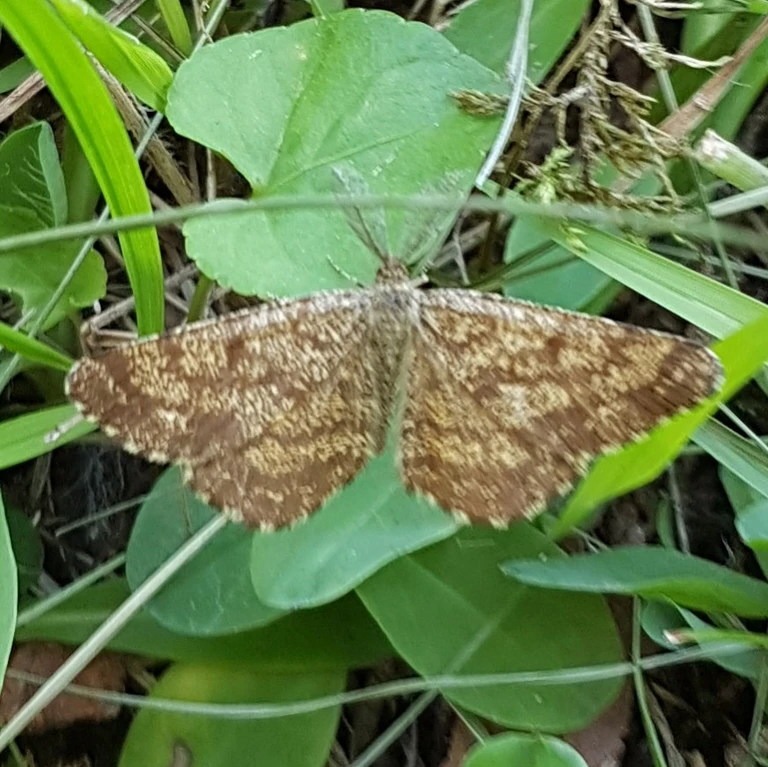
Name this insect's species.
Ematurga atomaria
